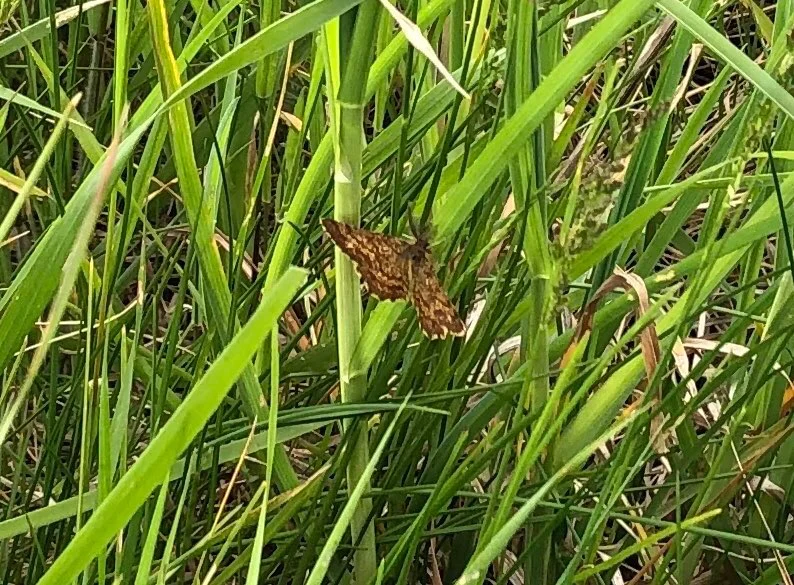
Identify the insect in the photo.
Ematurga atomaria
